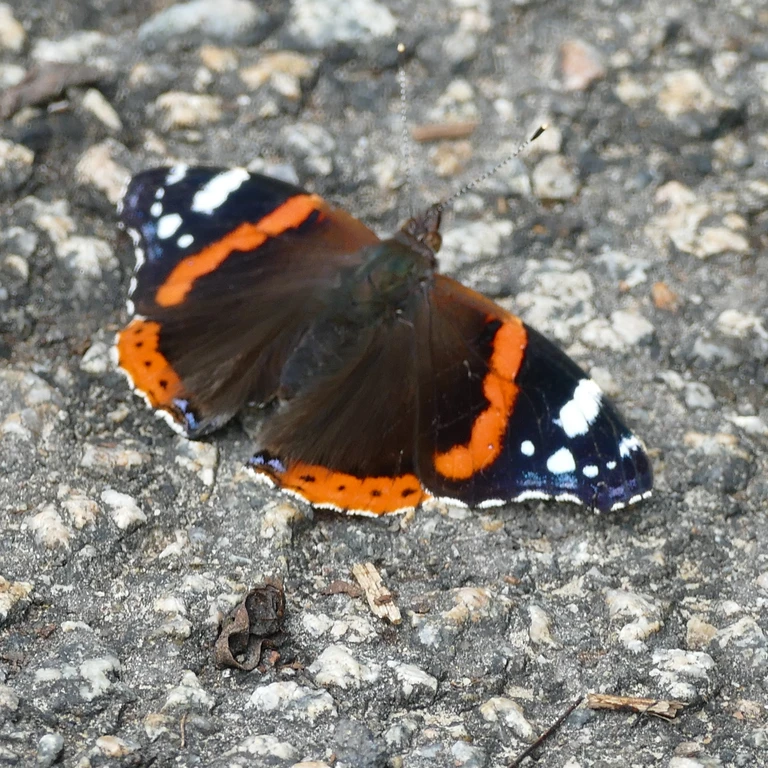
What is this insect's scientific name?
Vanessa atalanta
